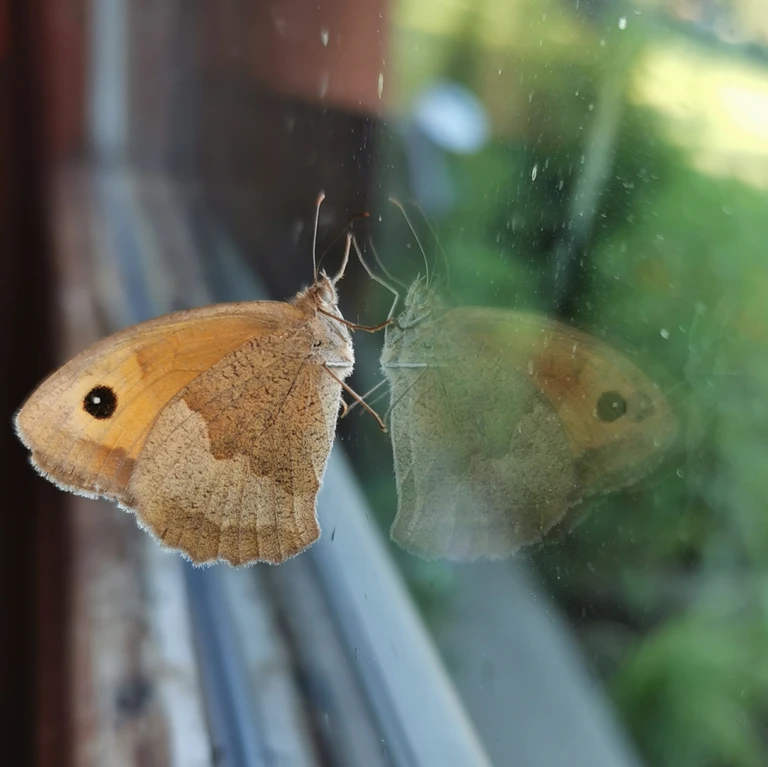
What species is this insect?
Maniola jurtina
